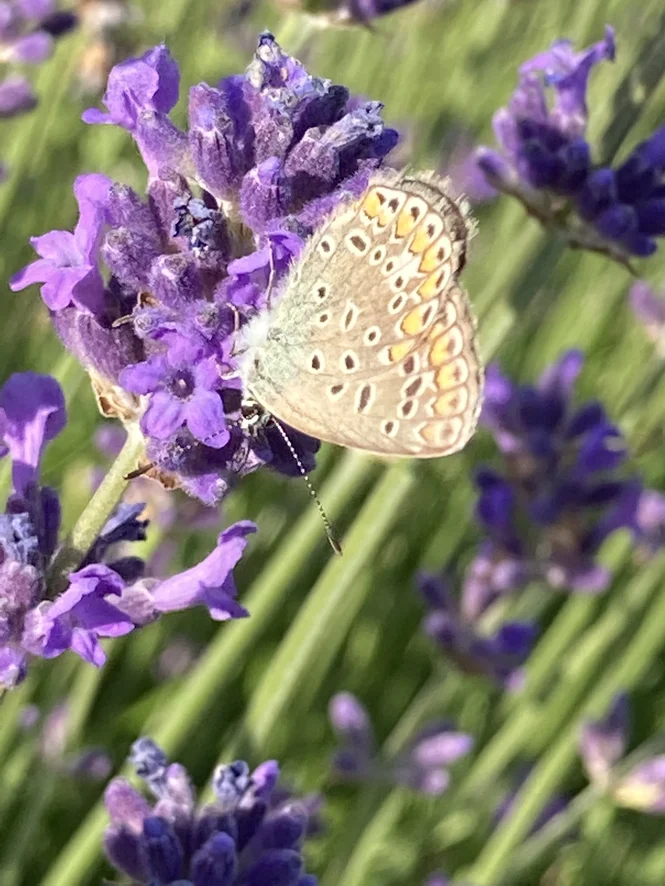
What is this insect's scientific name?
Polyommatus icarus
